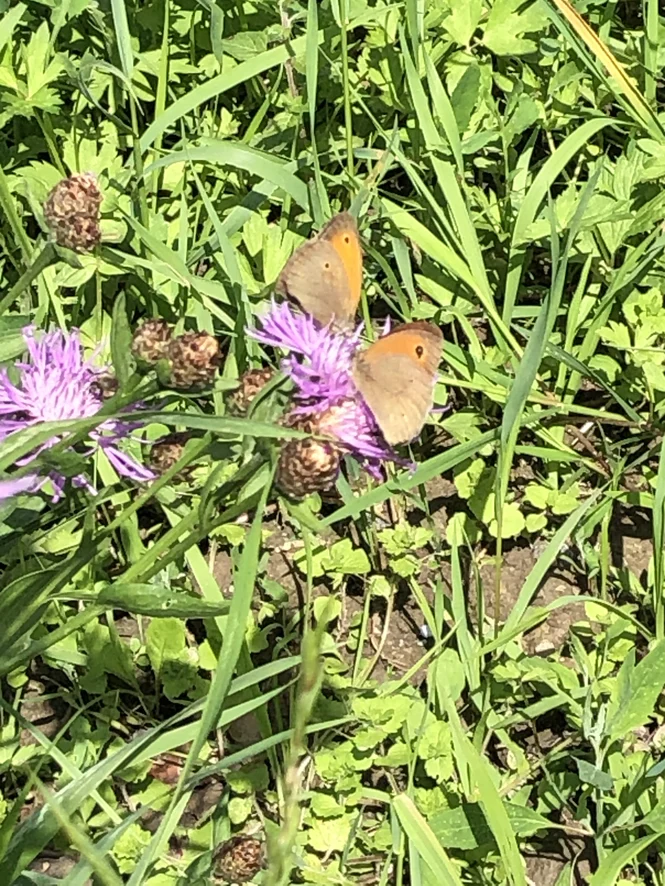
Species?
Maniola jurtina
